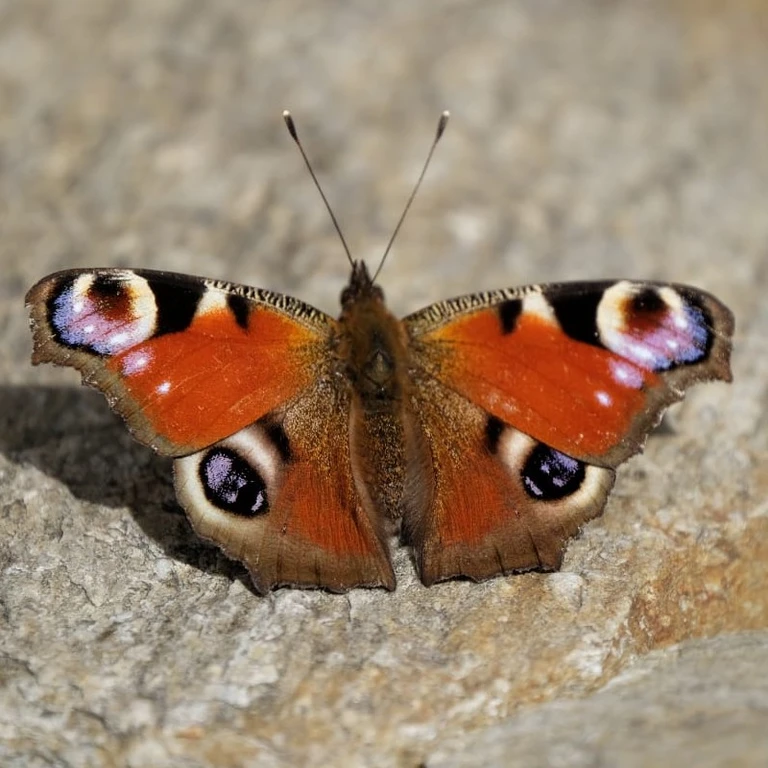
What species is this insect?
Aglais io
